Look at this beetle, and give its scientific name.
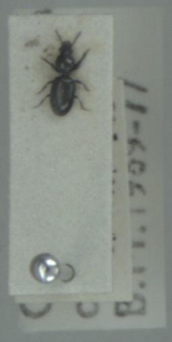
Dyschirius aeneus
